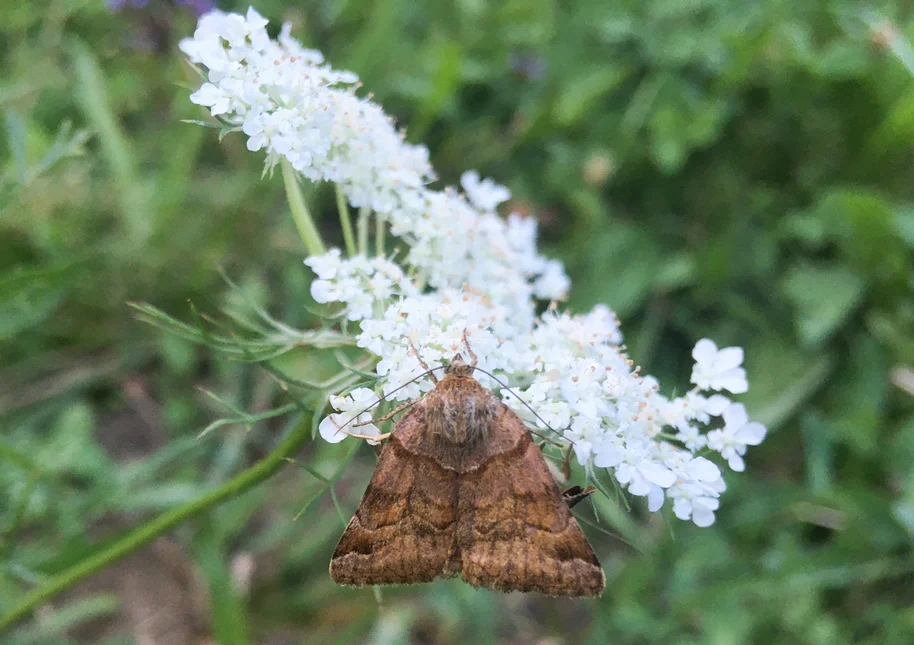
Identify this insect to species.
Euclidia glyphica
